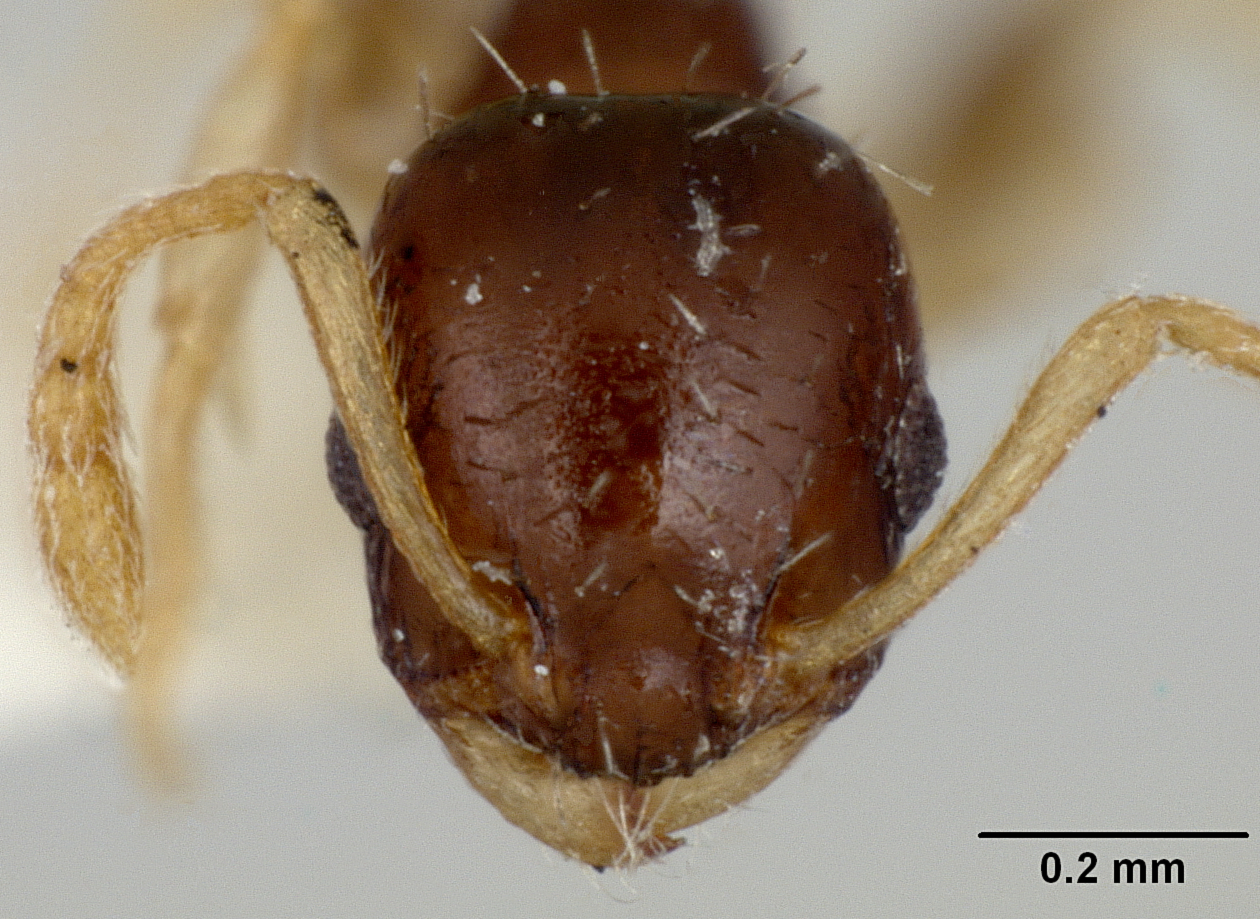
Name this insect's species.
Leptothorax tuscaloosae
